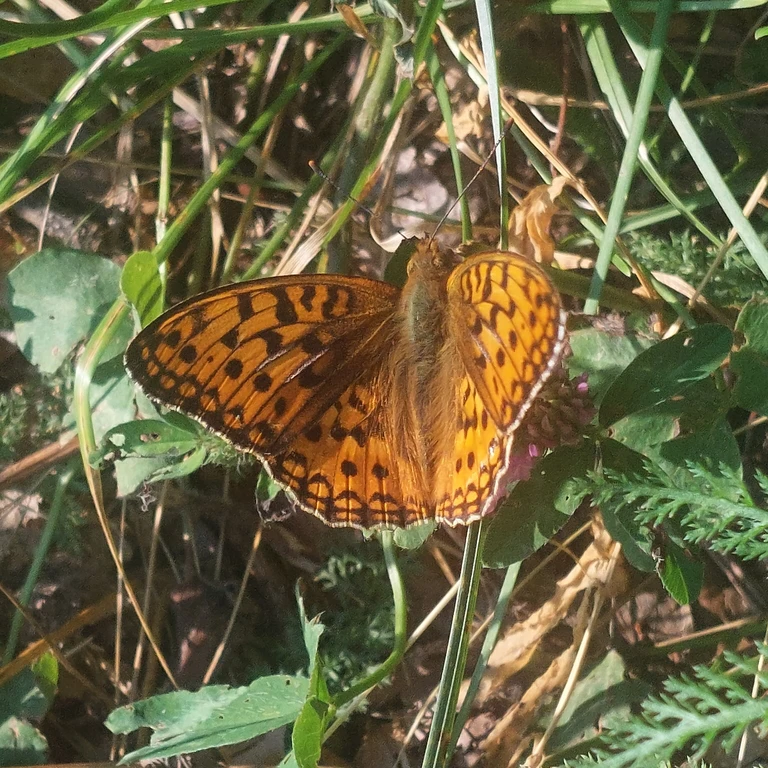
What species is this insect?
Fabriciana adippe
